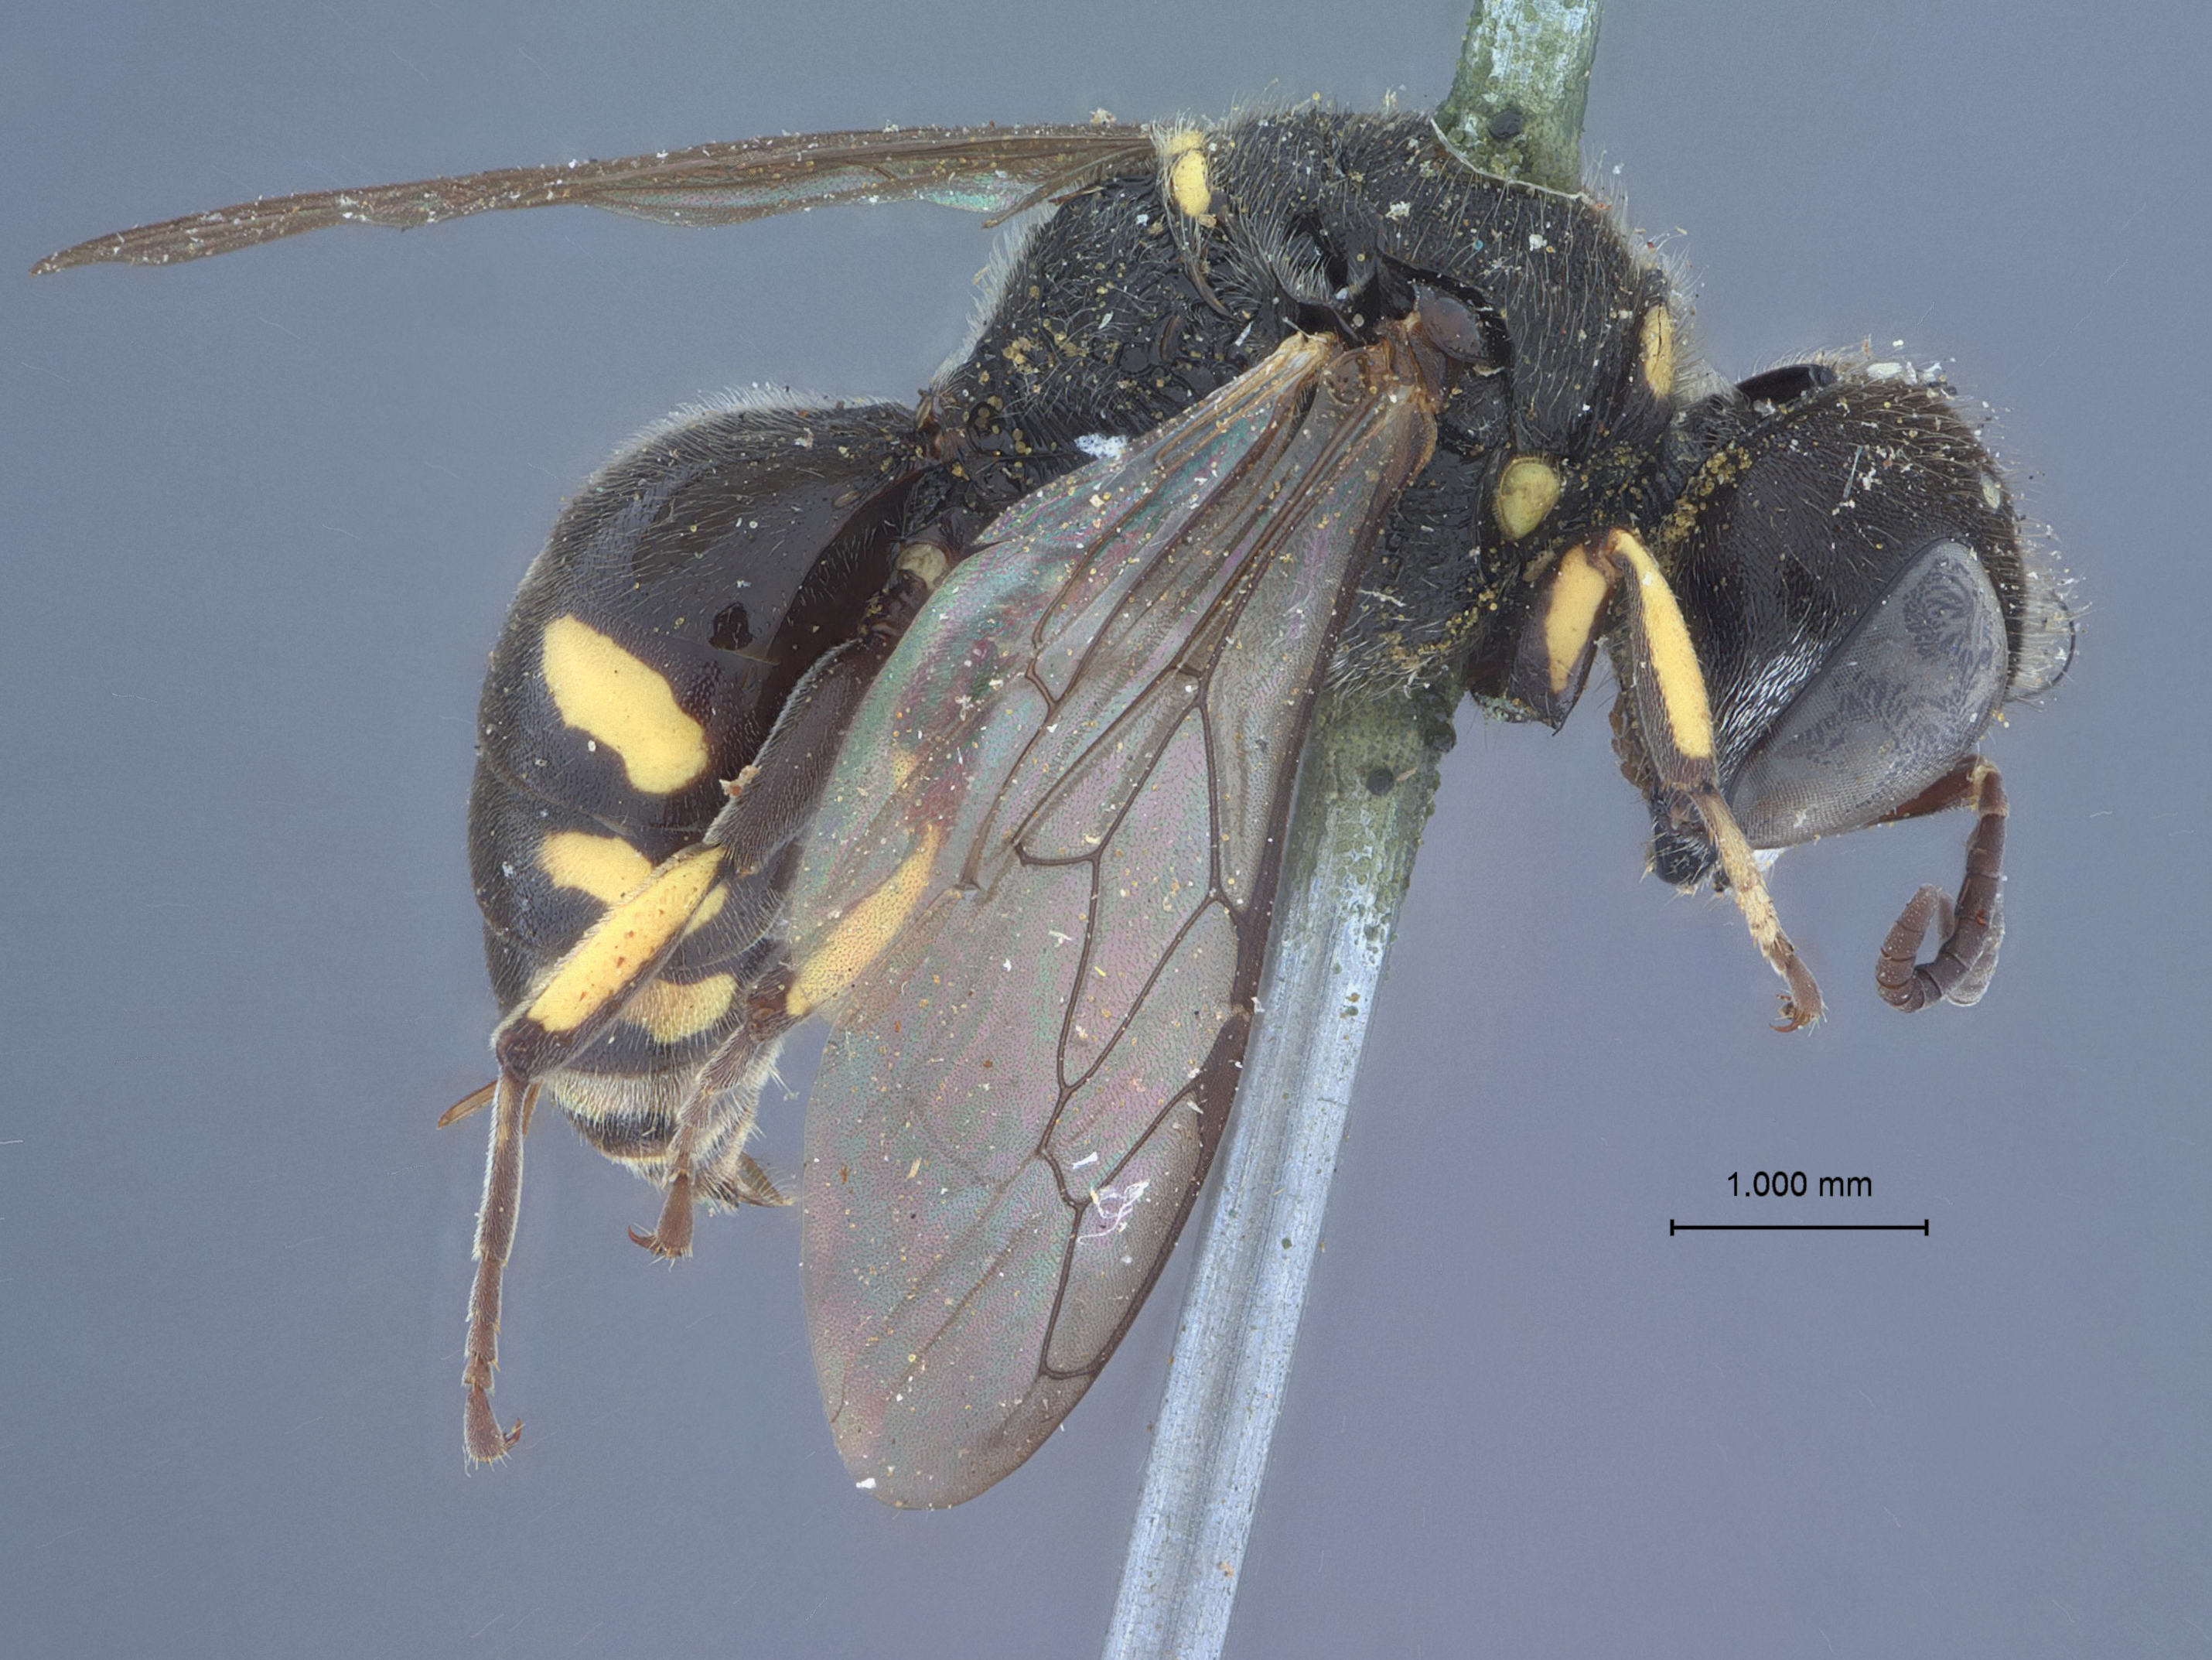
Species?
Crabro foxii
